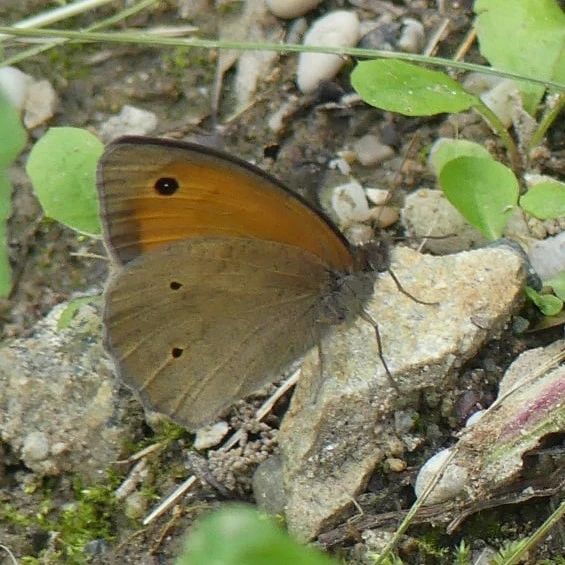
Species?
Maniola jurtina
